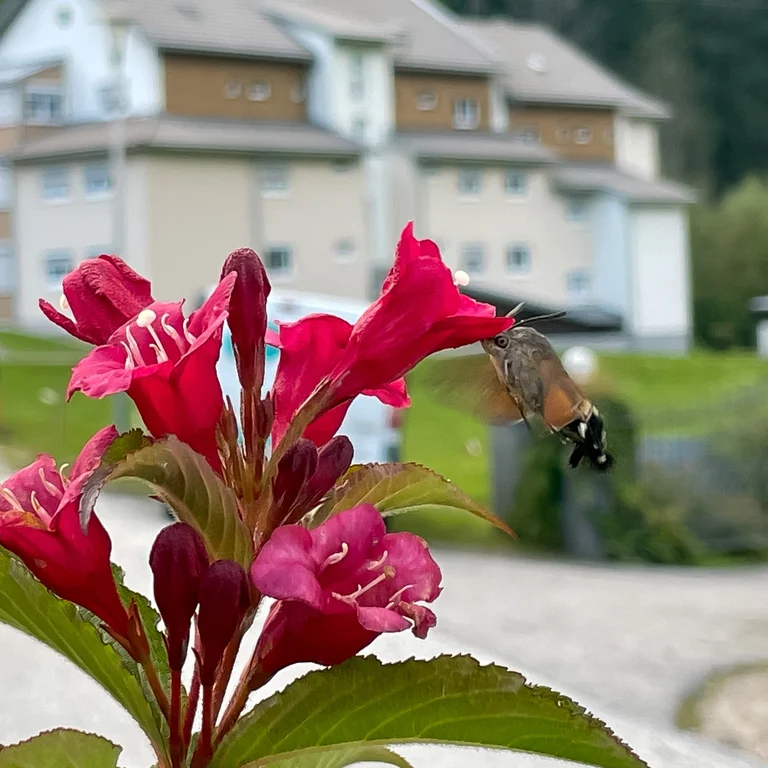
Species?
Macroglossum stellatarum
